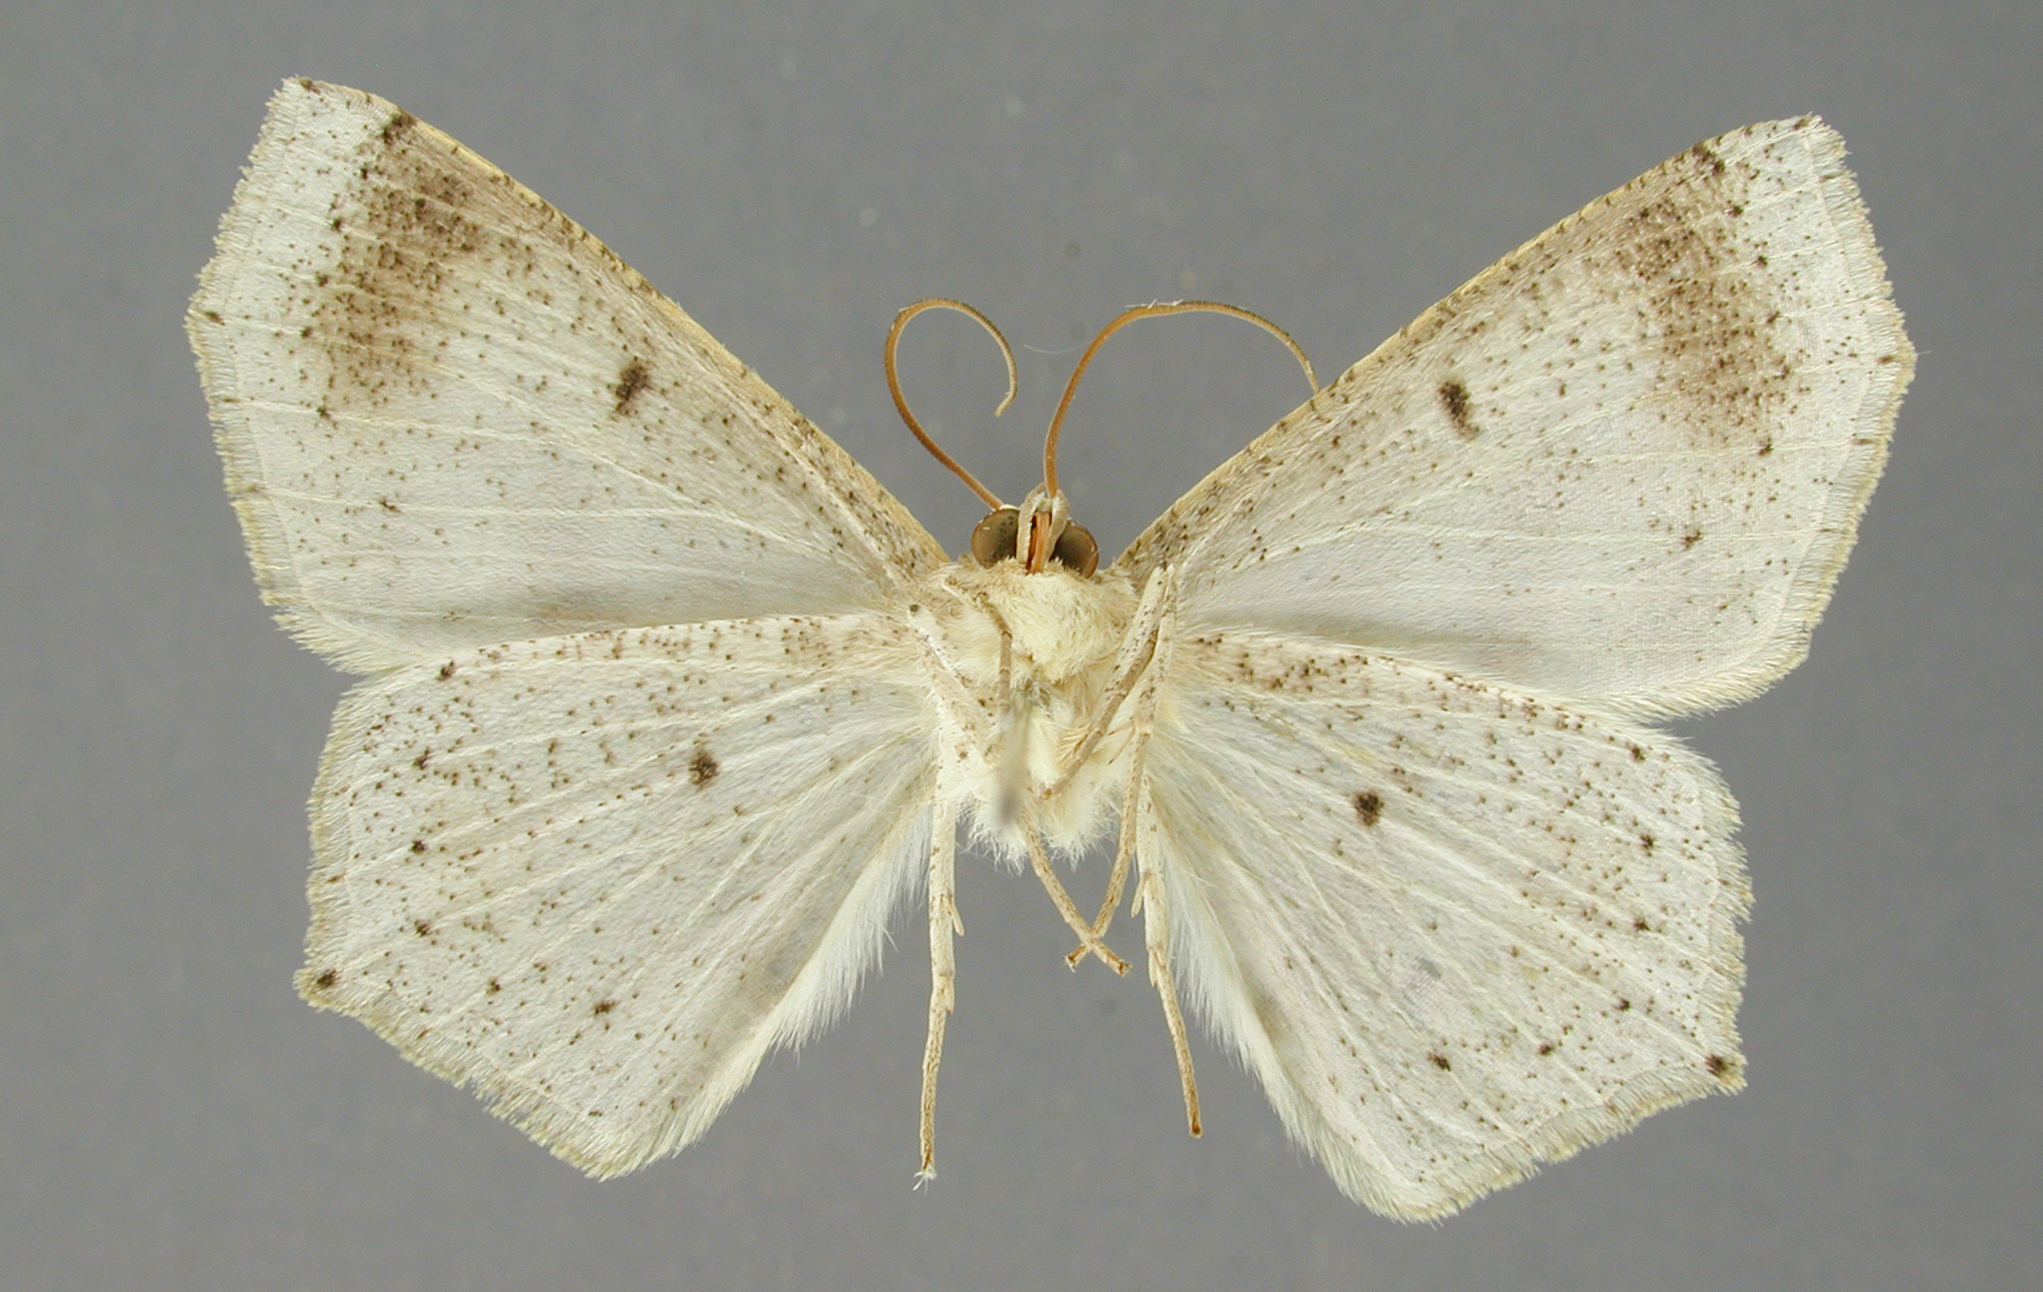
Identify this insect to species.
Sabulodes mucronis
